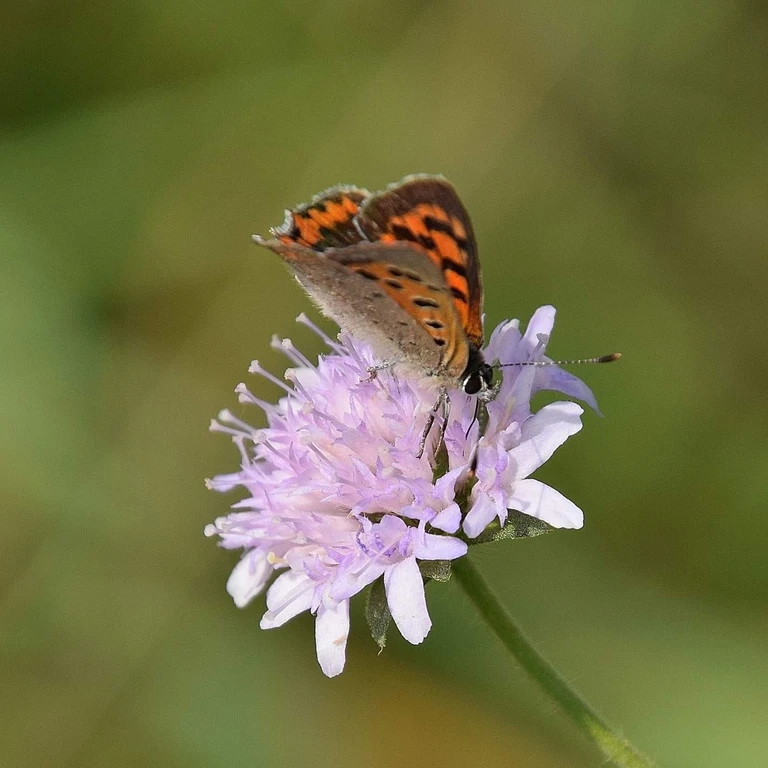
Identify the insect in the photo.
Lycaena phlaeas
